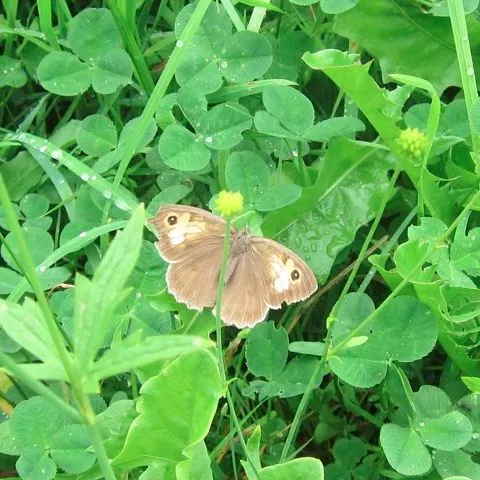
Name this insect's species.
Maniola jurtina
